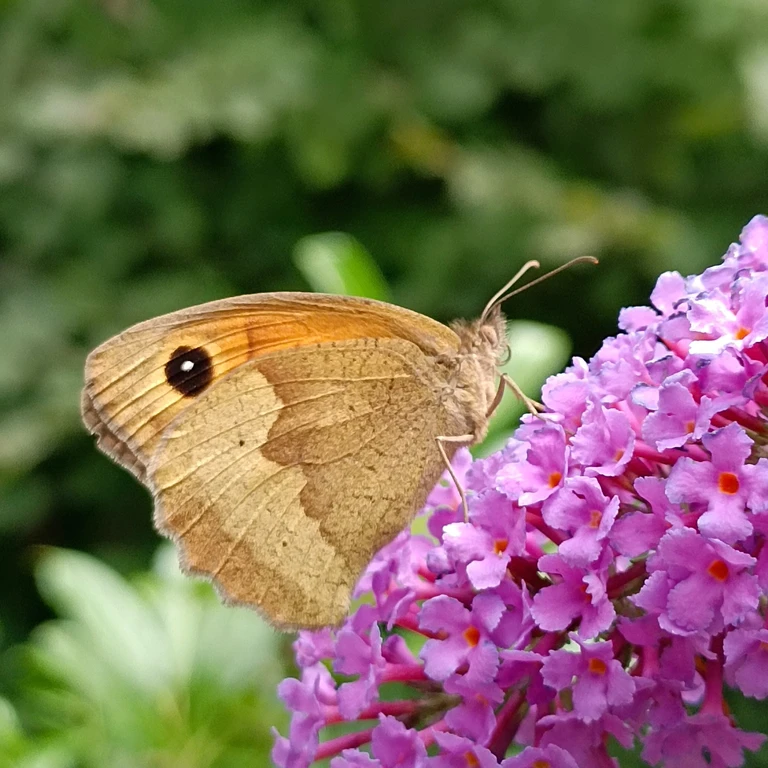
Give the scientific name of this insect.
Maniola jurtina
